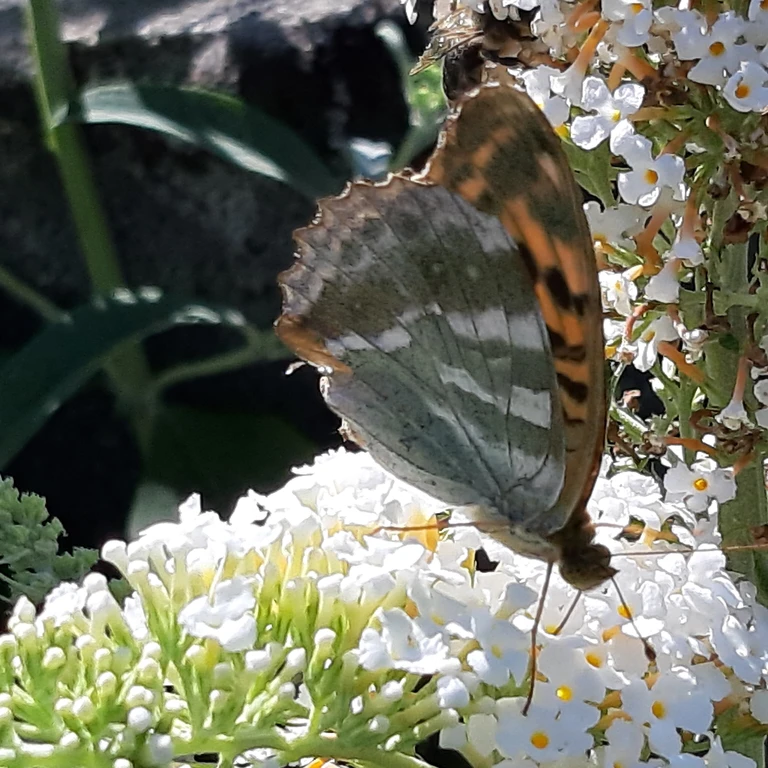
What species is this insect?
Argynnis paphia
